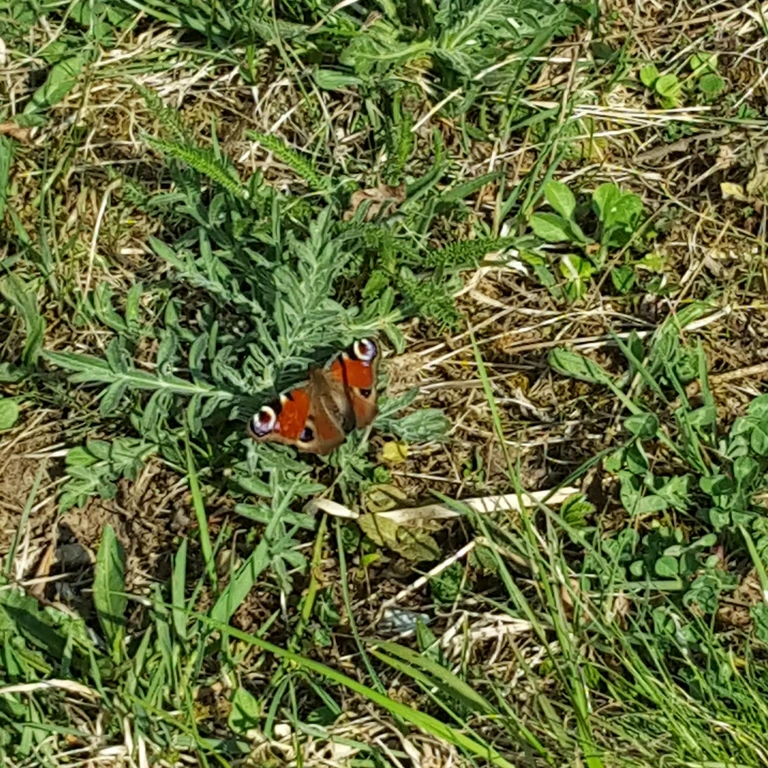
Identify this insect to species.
Aglais io
